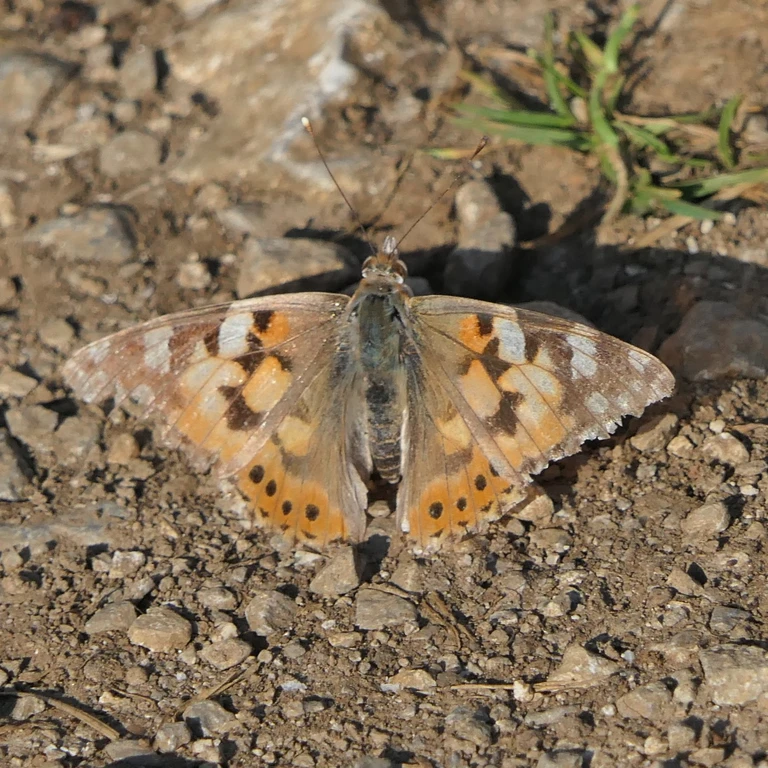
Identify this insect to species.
Vanessa cardui
